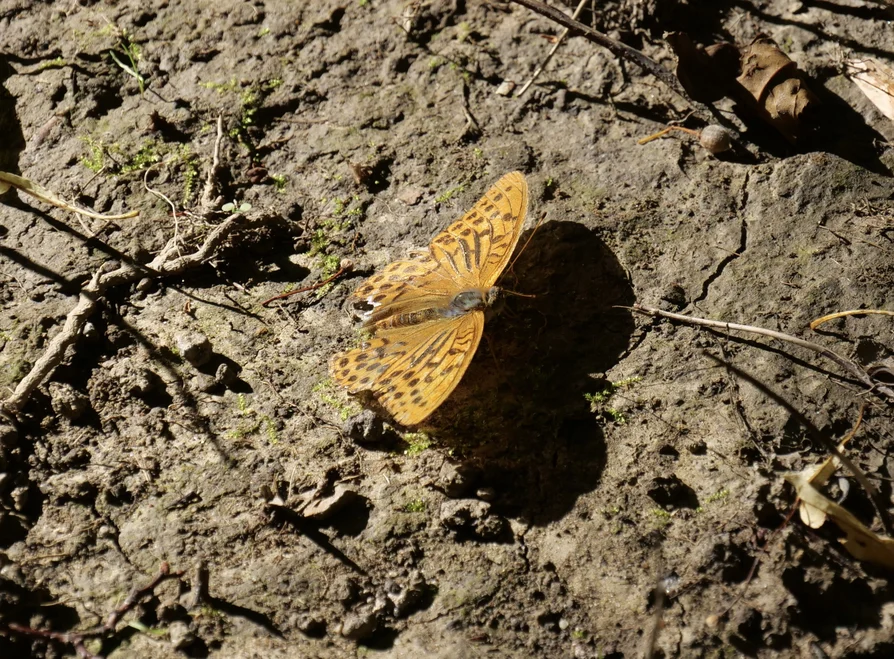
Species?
Argynnis paphia
